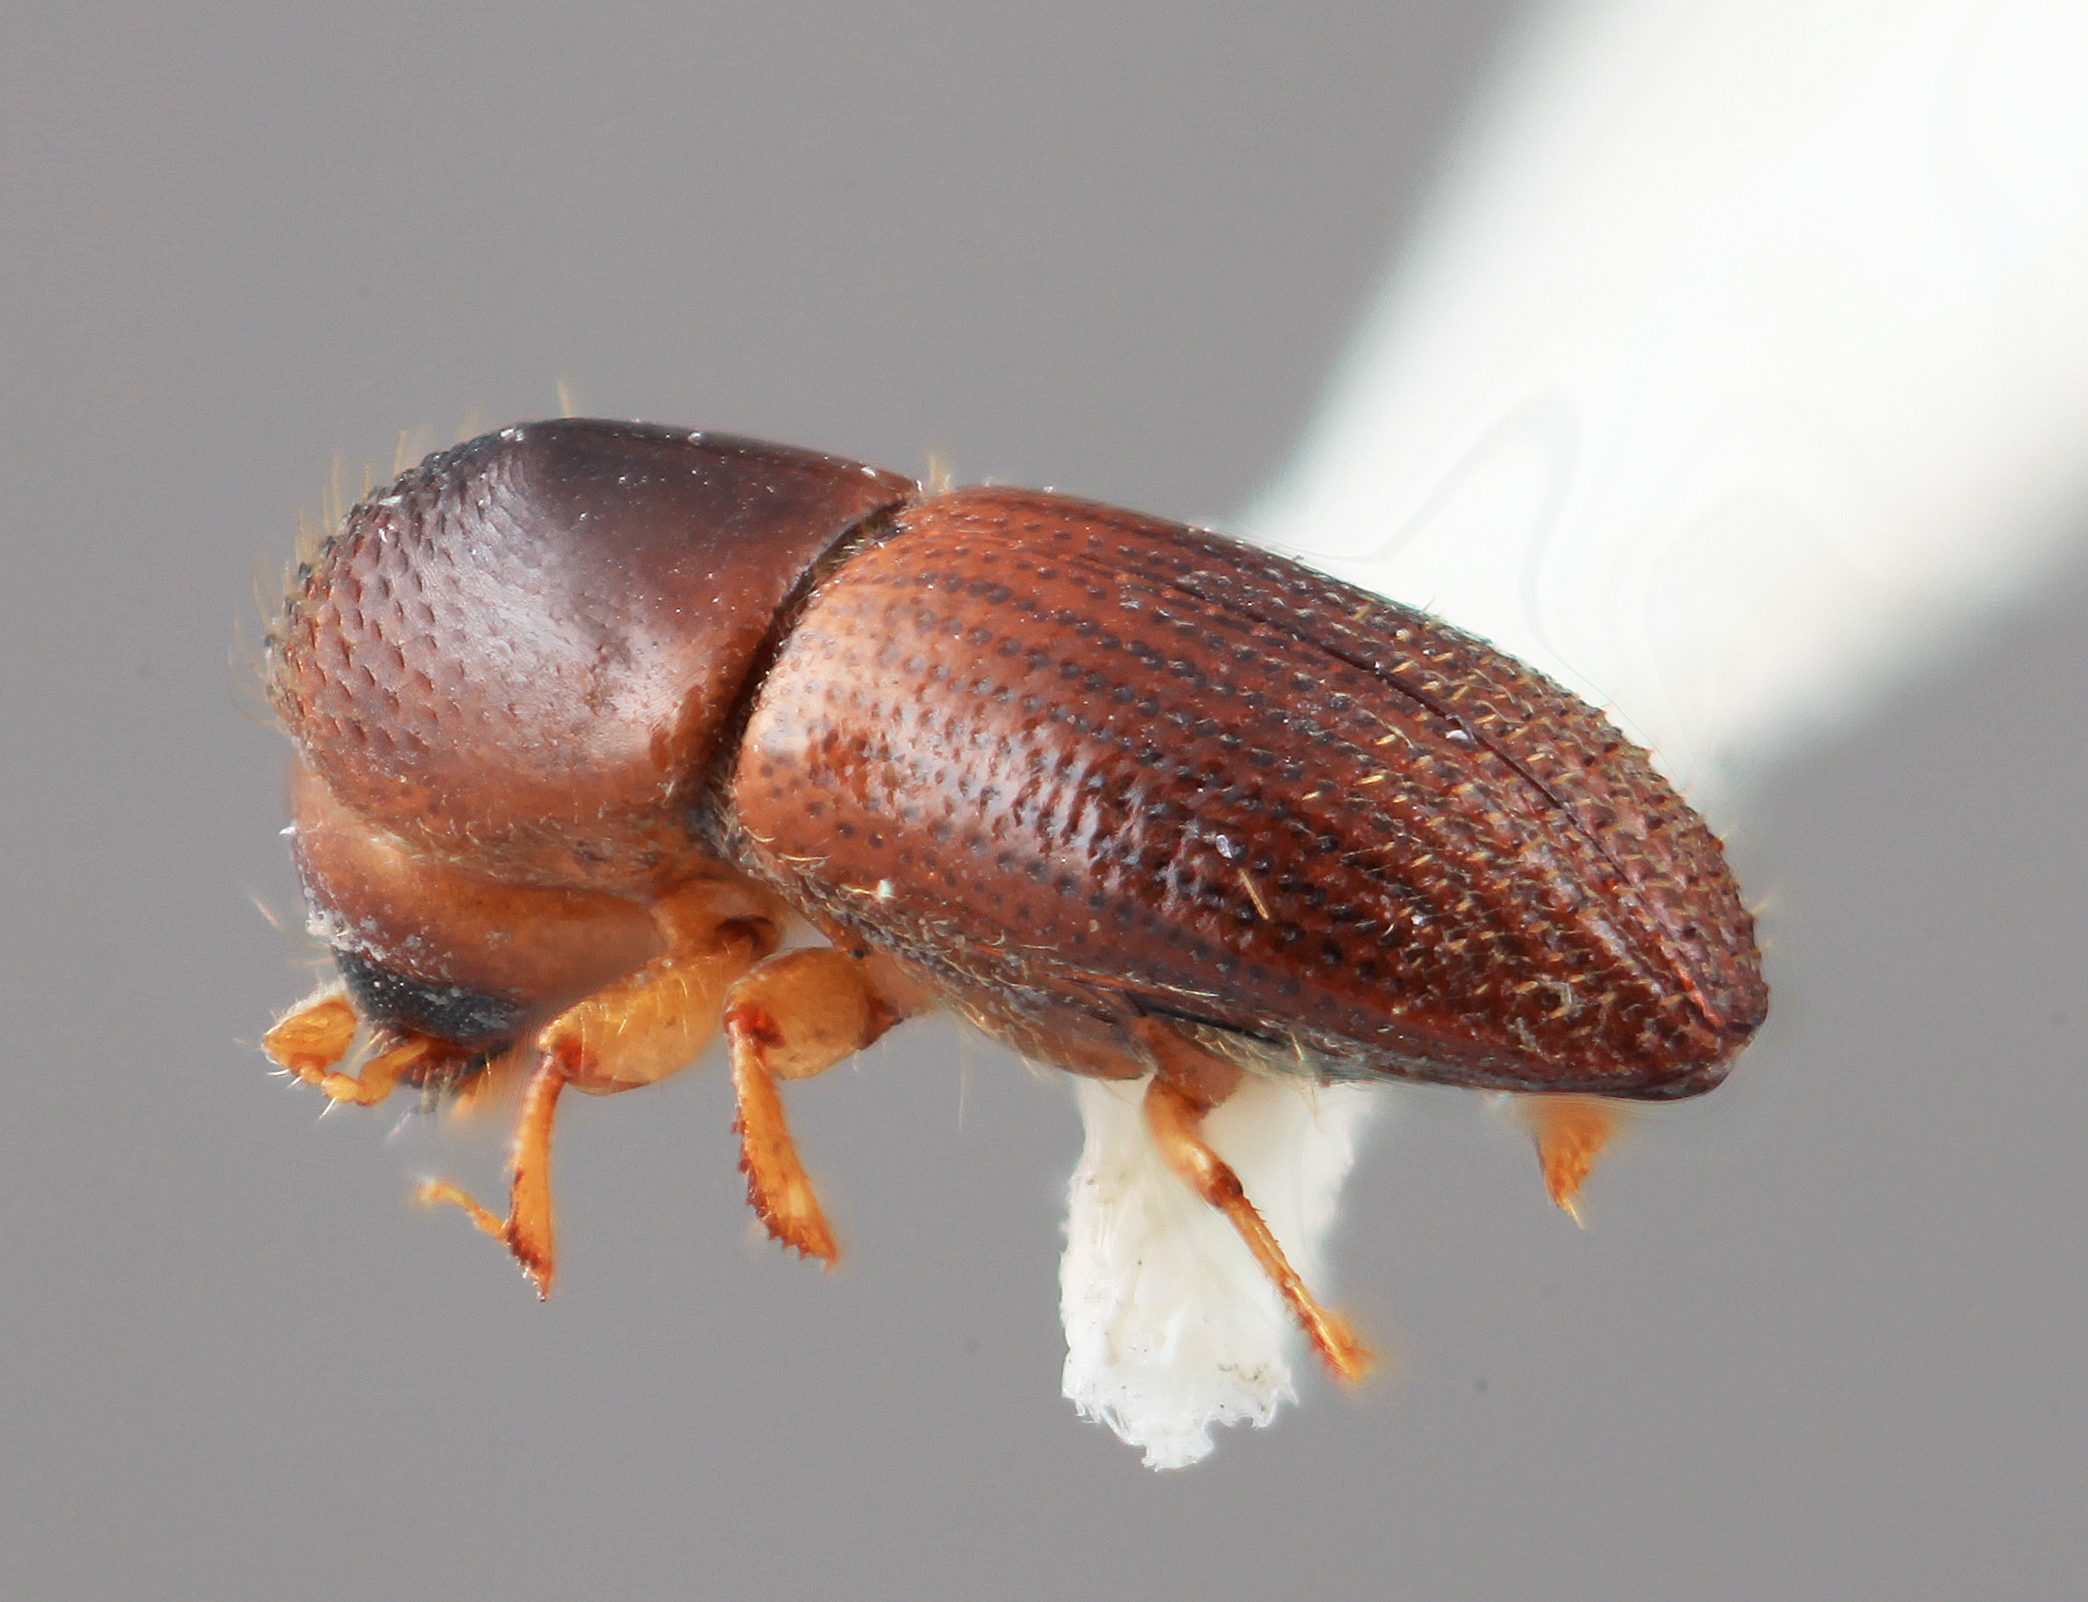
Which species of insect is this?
Xyleborus demissus
